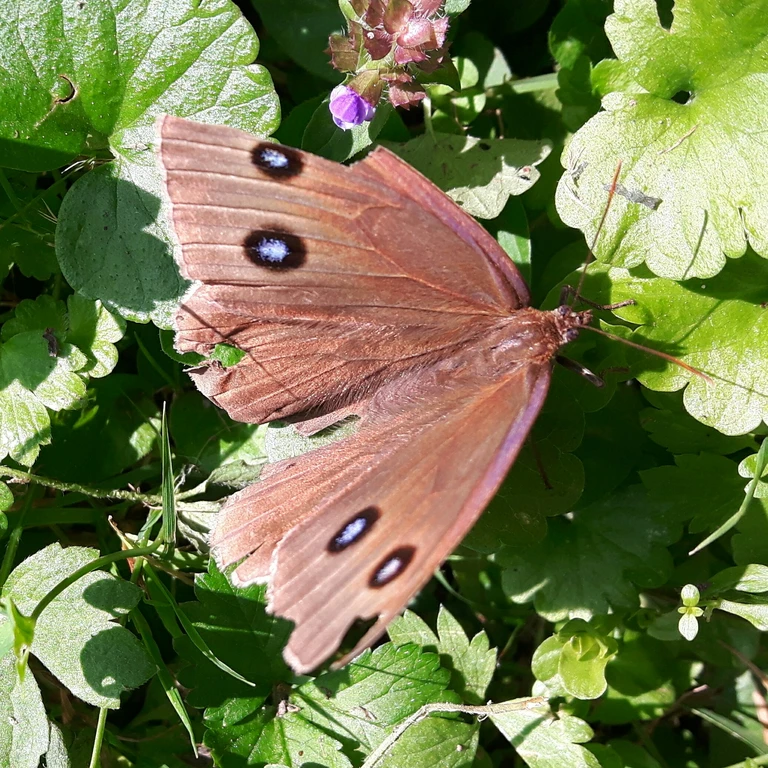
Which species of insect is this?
Minois dryas
